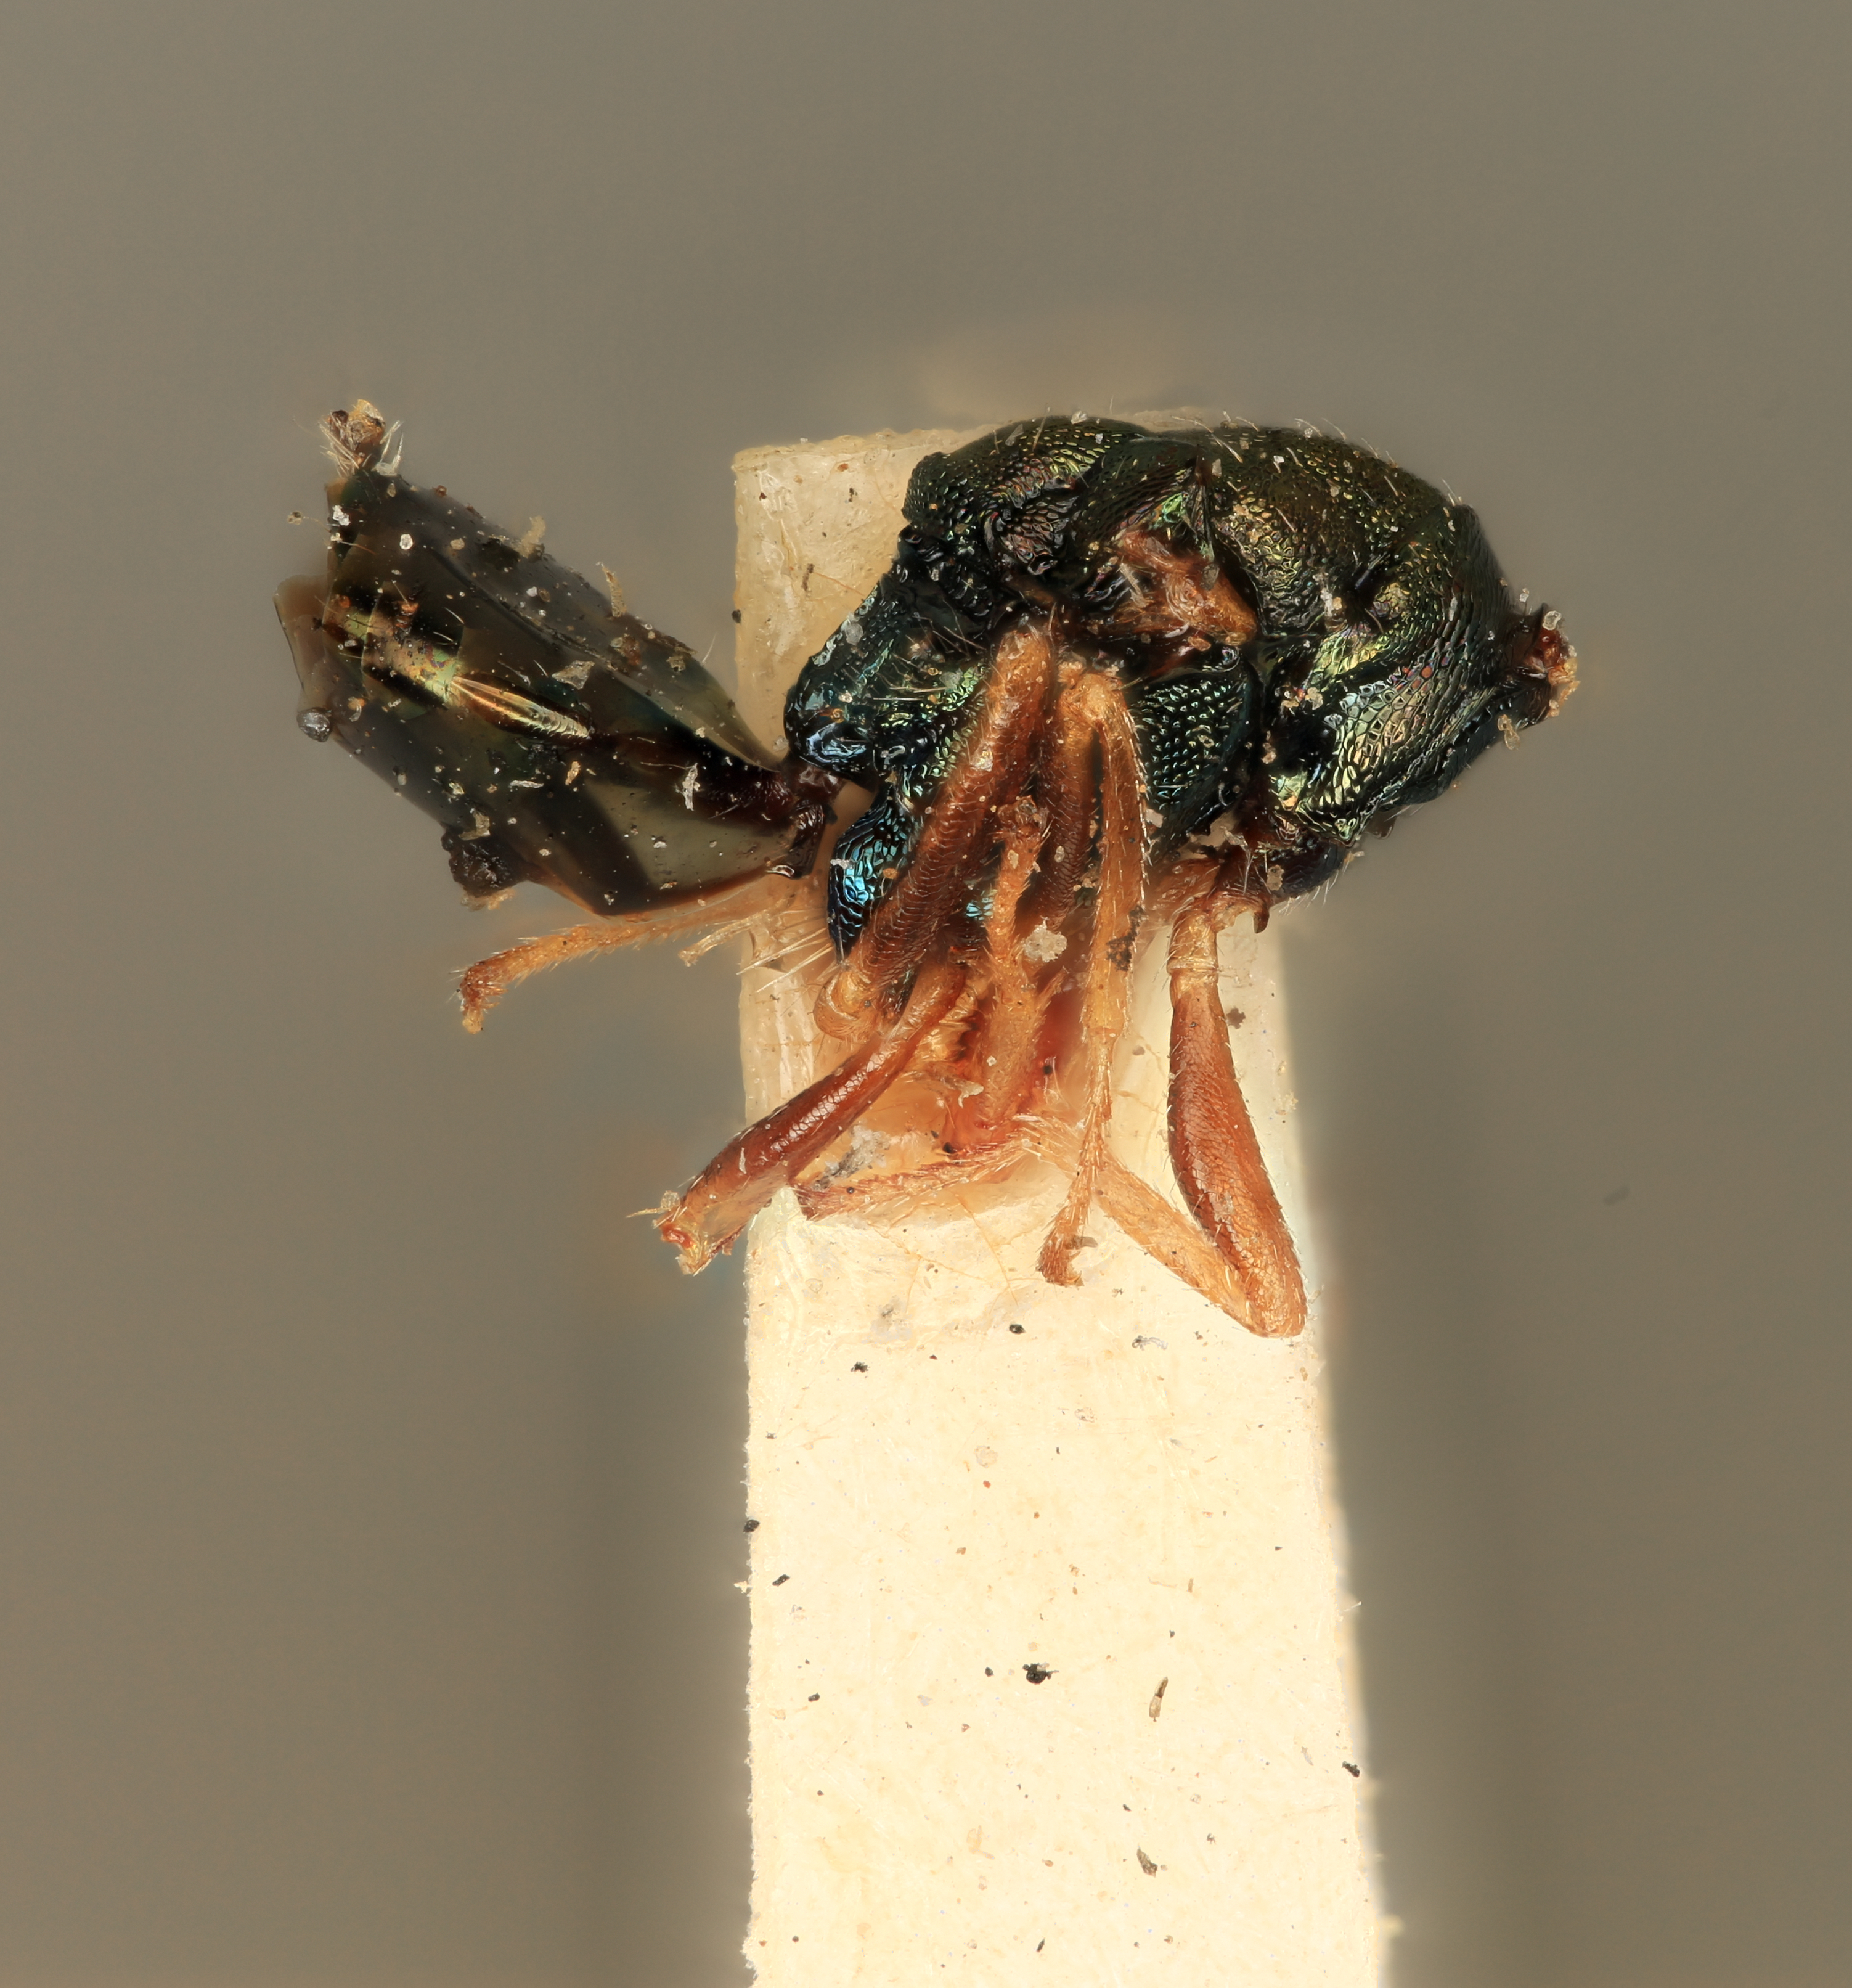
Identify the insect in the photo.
Coelopisthia rotundiventris
